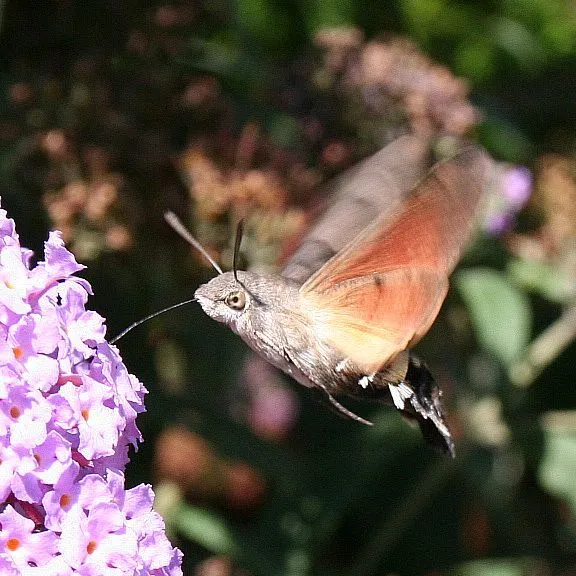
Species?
Macroglossum stellatarum
